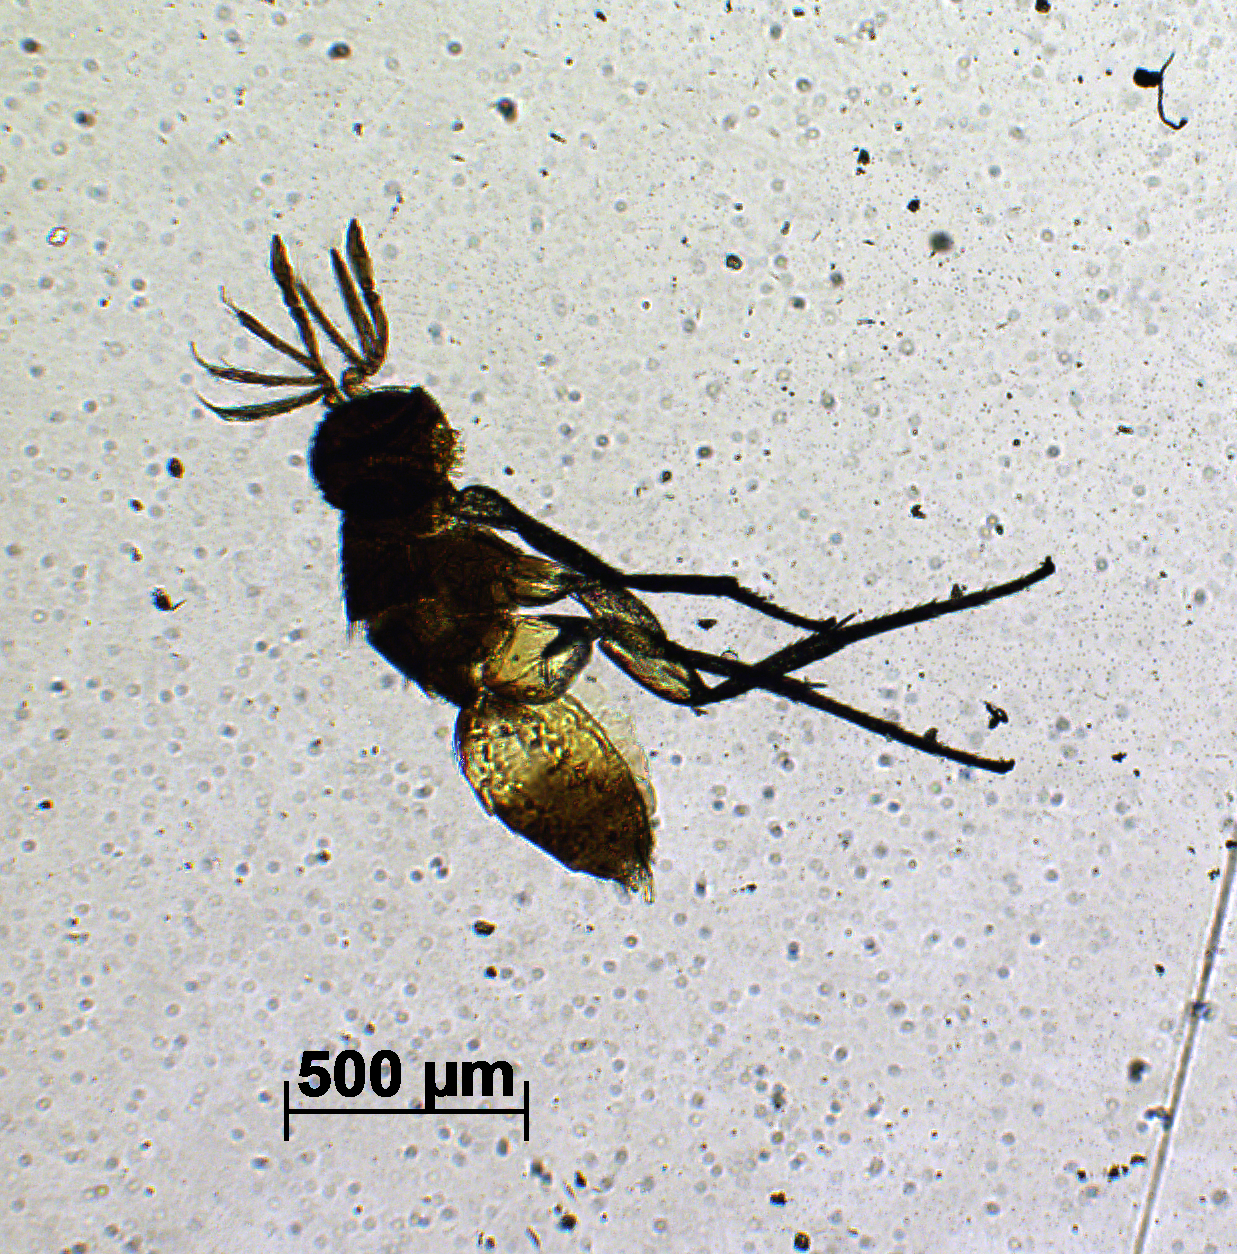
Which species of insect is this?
Elasmus cyanomontanus
